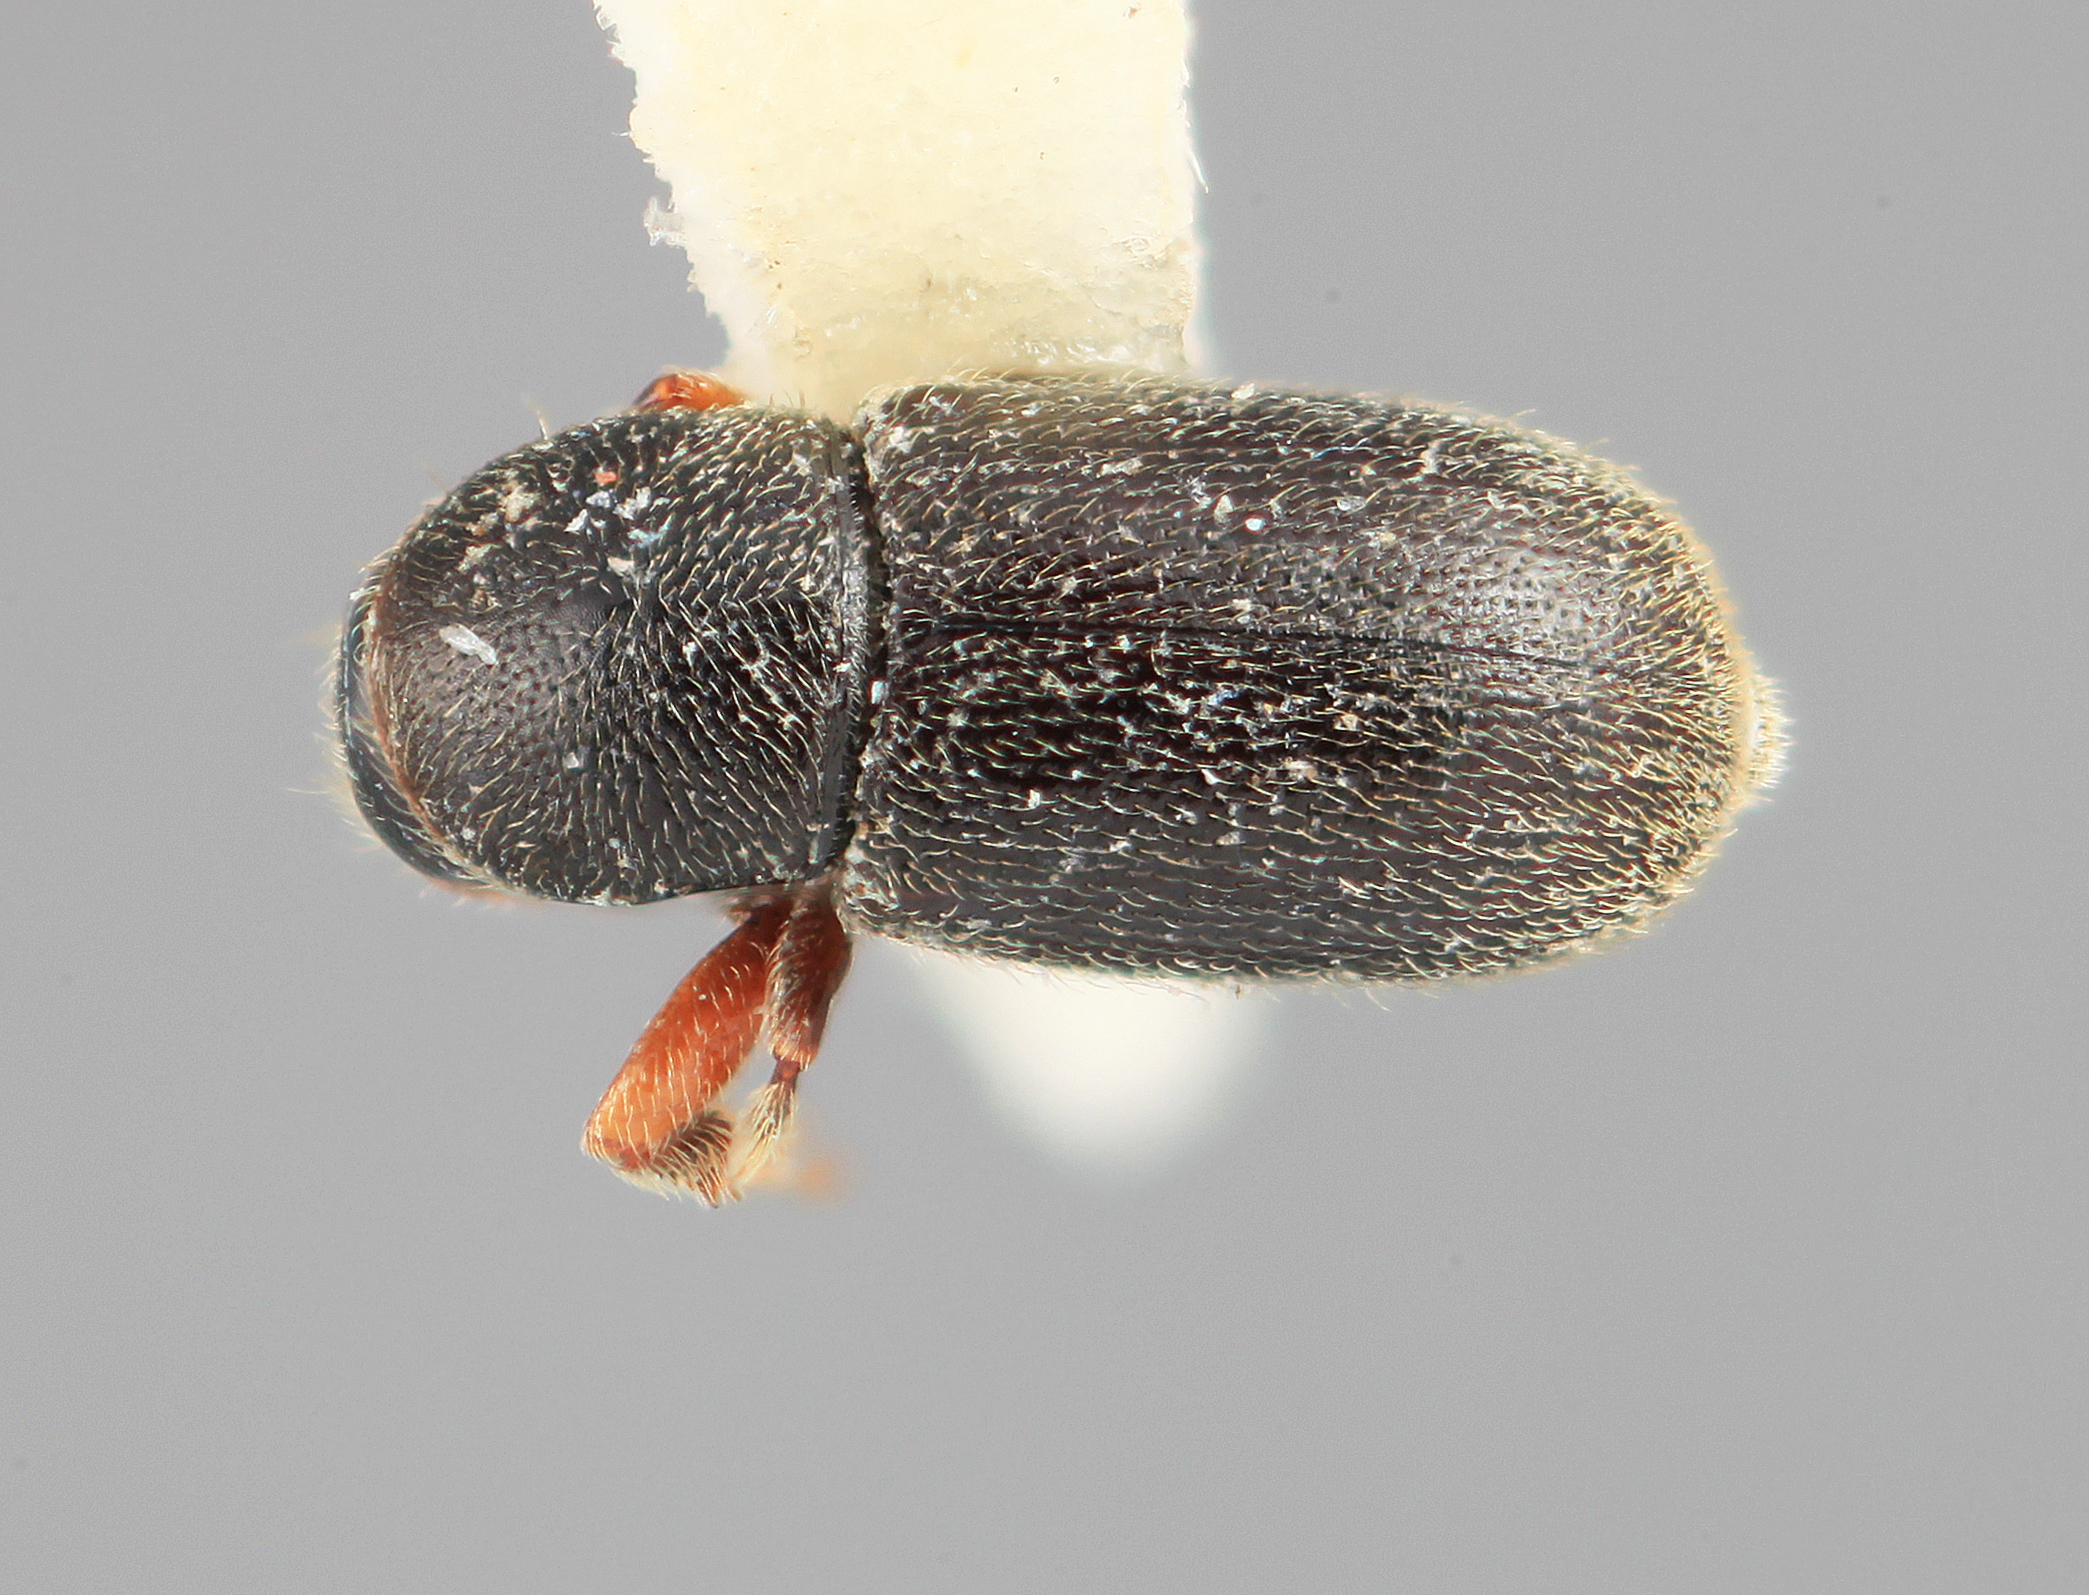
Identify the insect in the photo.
Scolytodes habilis
